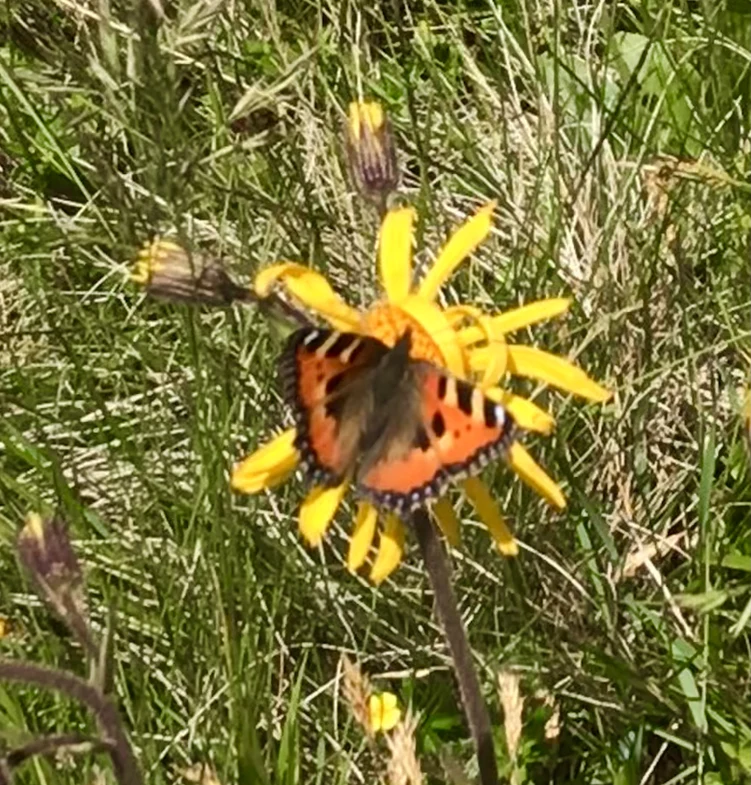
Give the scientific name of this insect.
Aglais urticae
